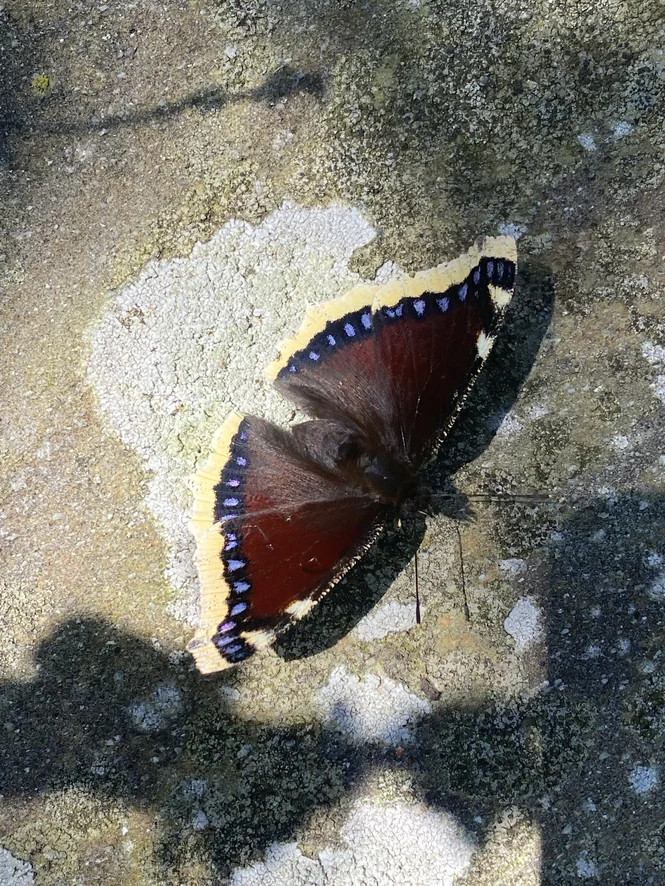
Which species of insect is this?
Nymphalis antiopa
